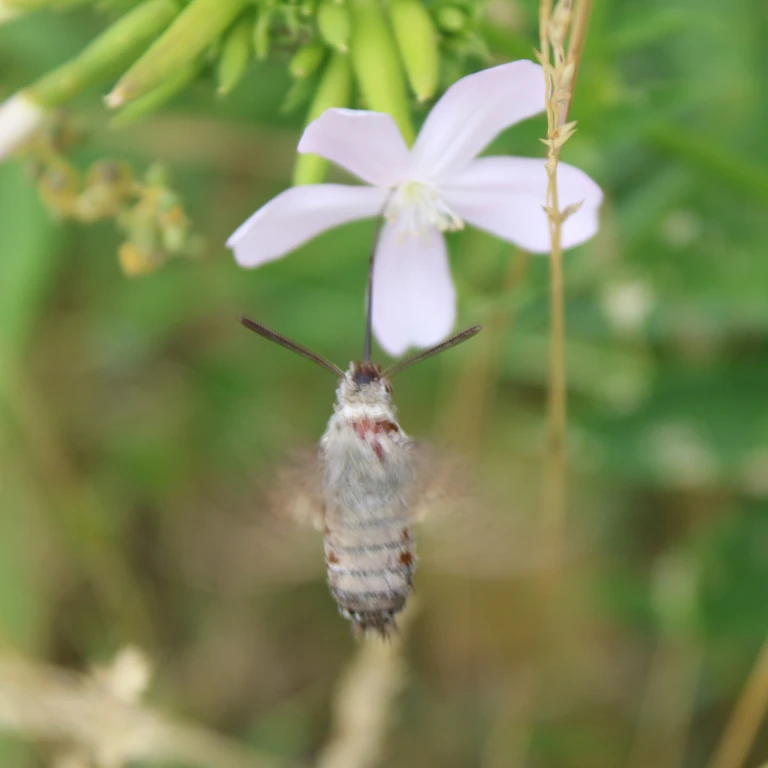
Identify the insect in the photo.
Macroglossum stellatarum
